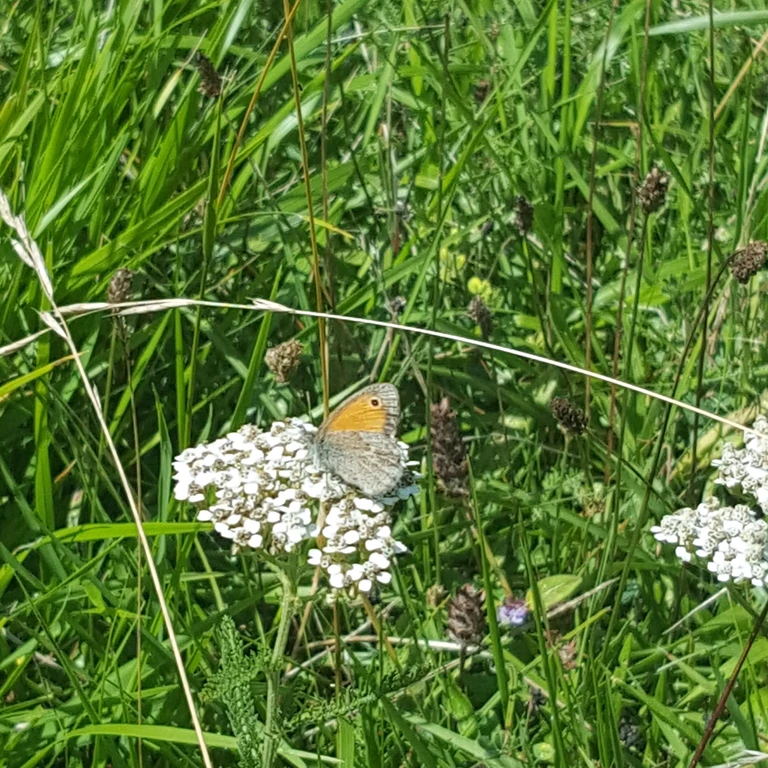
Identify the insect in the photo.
Coenonympha pamphilus
